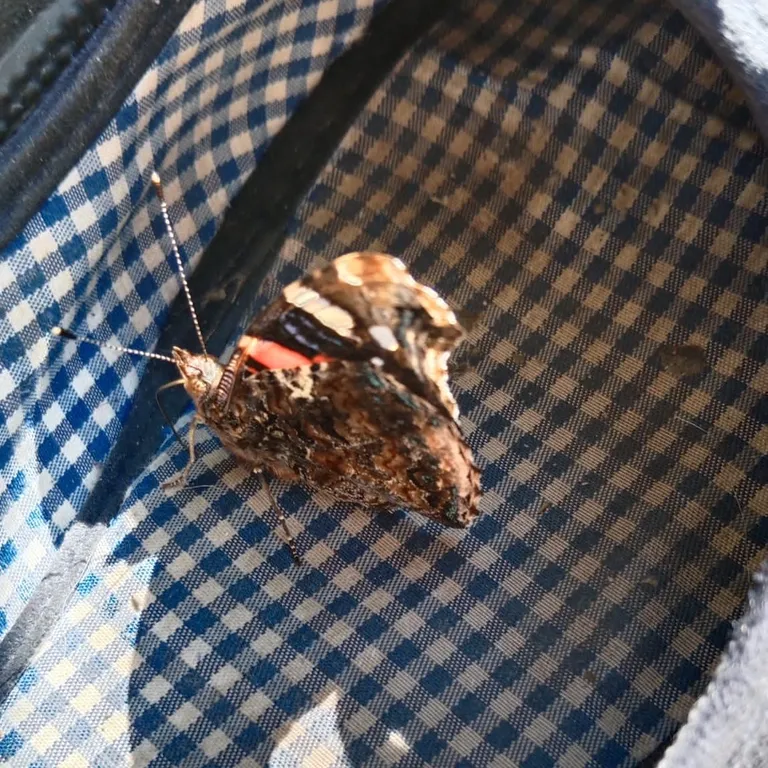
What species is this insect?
Vanessa atalanta
